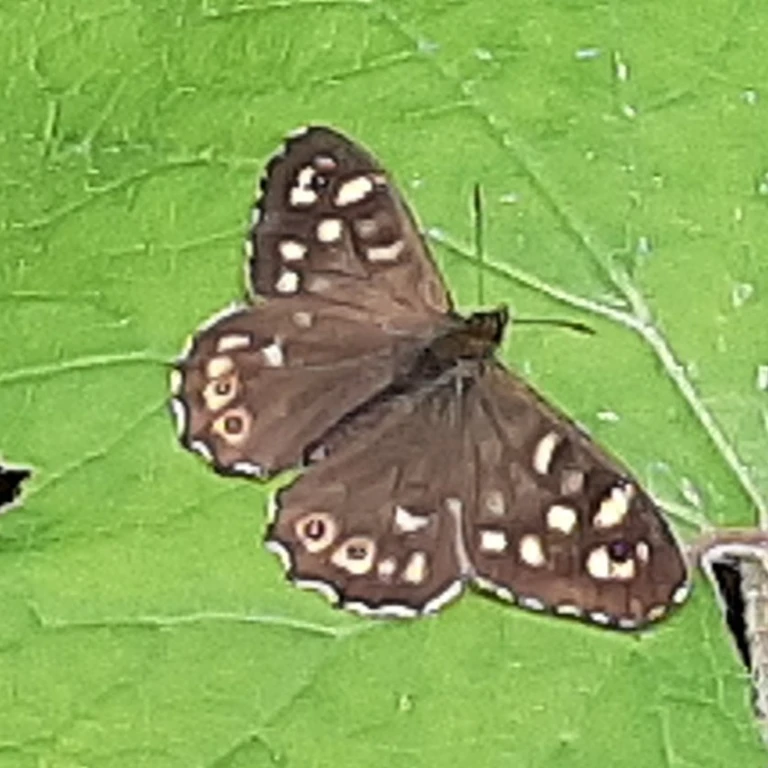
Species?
Pararge aegeria
